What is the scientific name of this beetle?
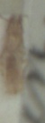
Aepus marinus
